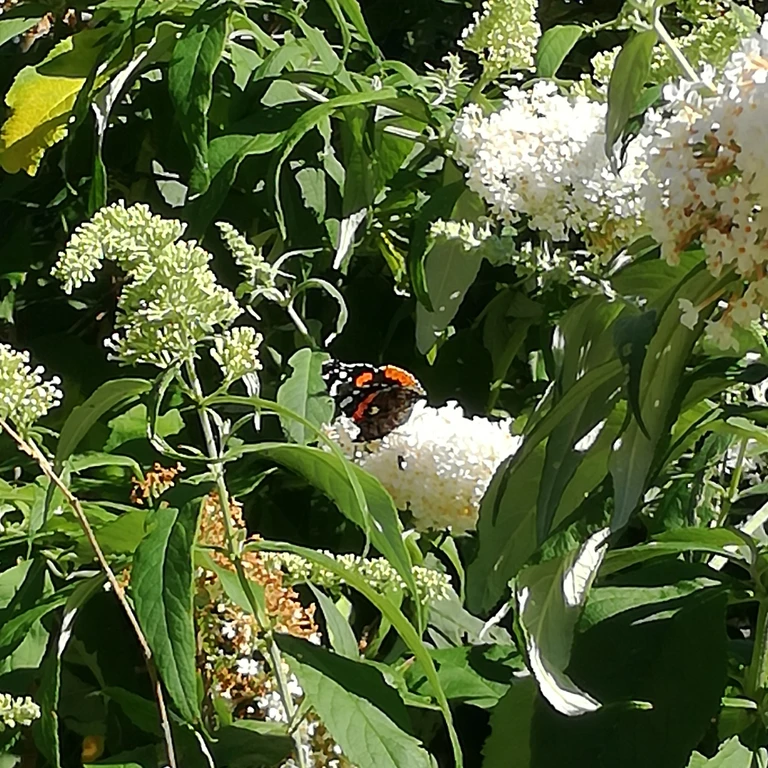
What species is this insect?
Vanessa atalanta
